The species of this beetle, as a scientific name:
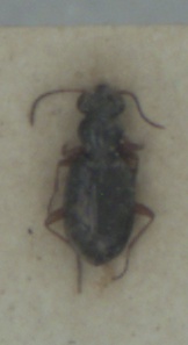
Asaphidion curtum
